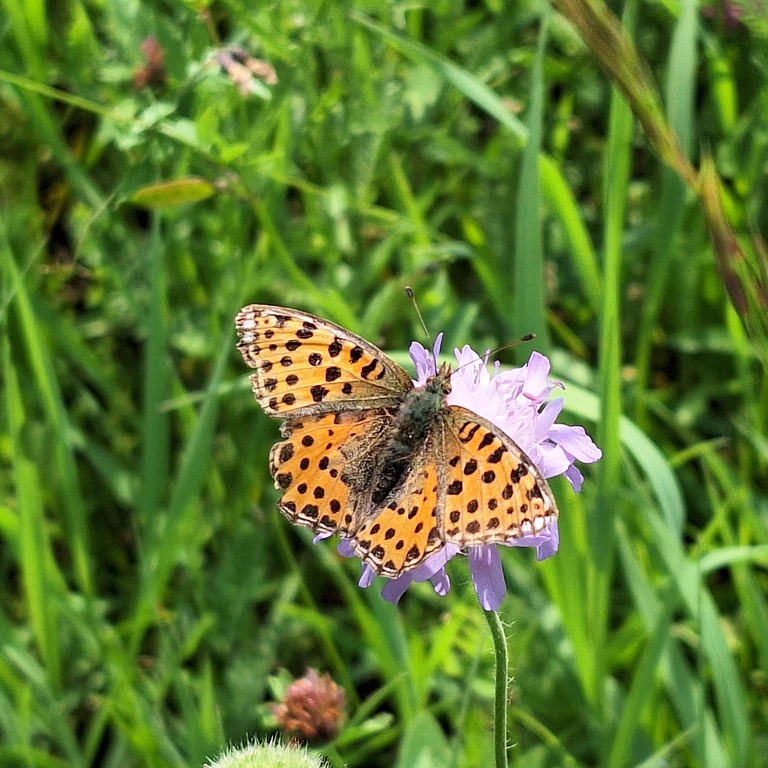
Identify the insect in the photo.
Issoria lathonia
